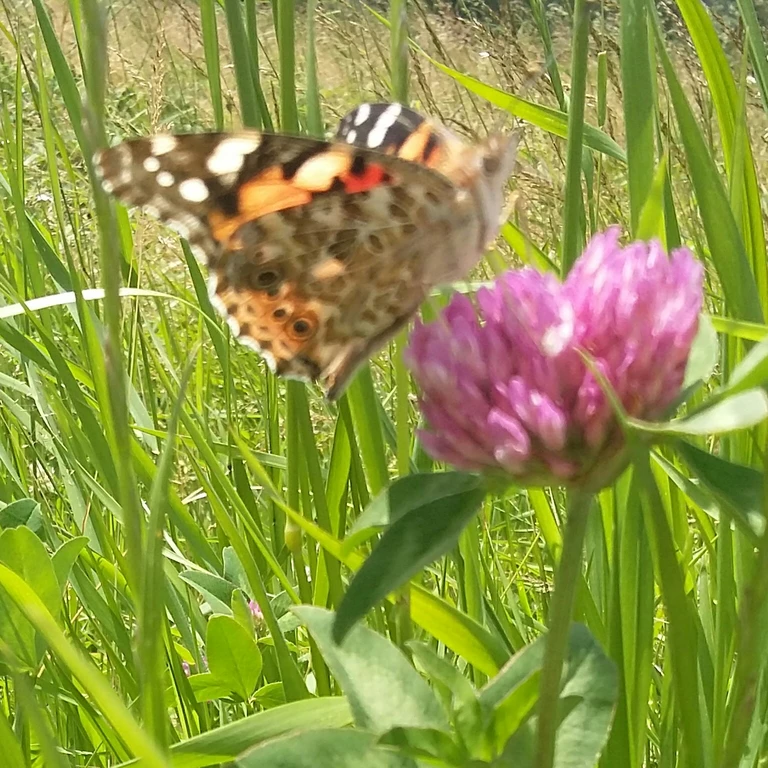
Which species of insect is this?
Vanessa cardui
